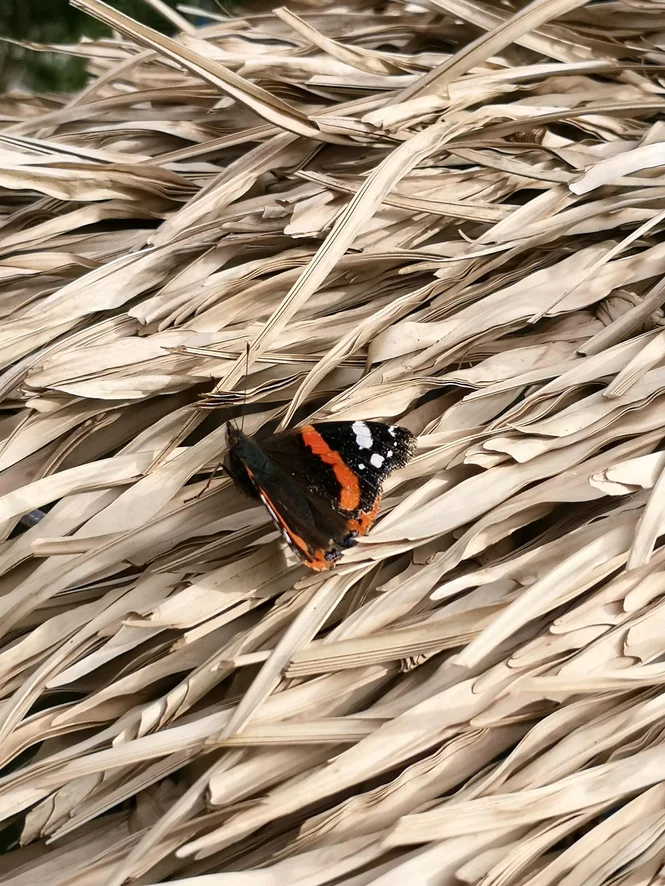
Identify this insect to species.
Vanessa atalanta
